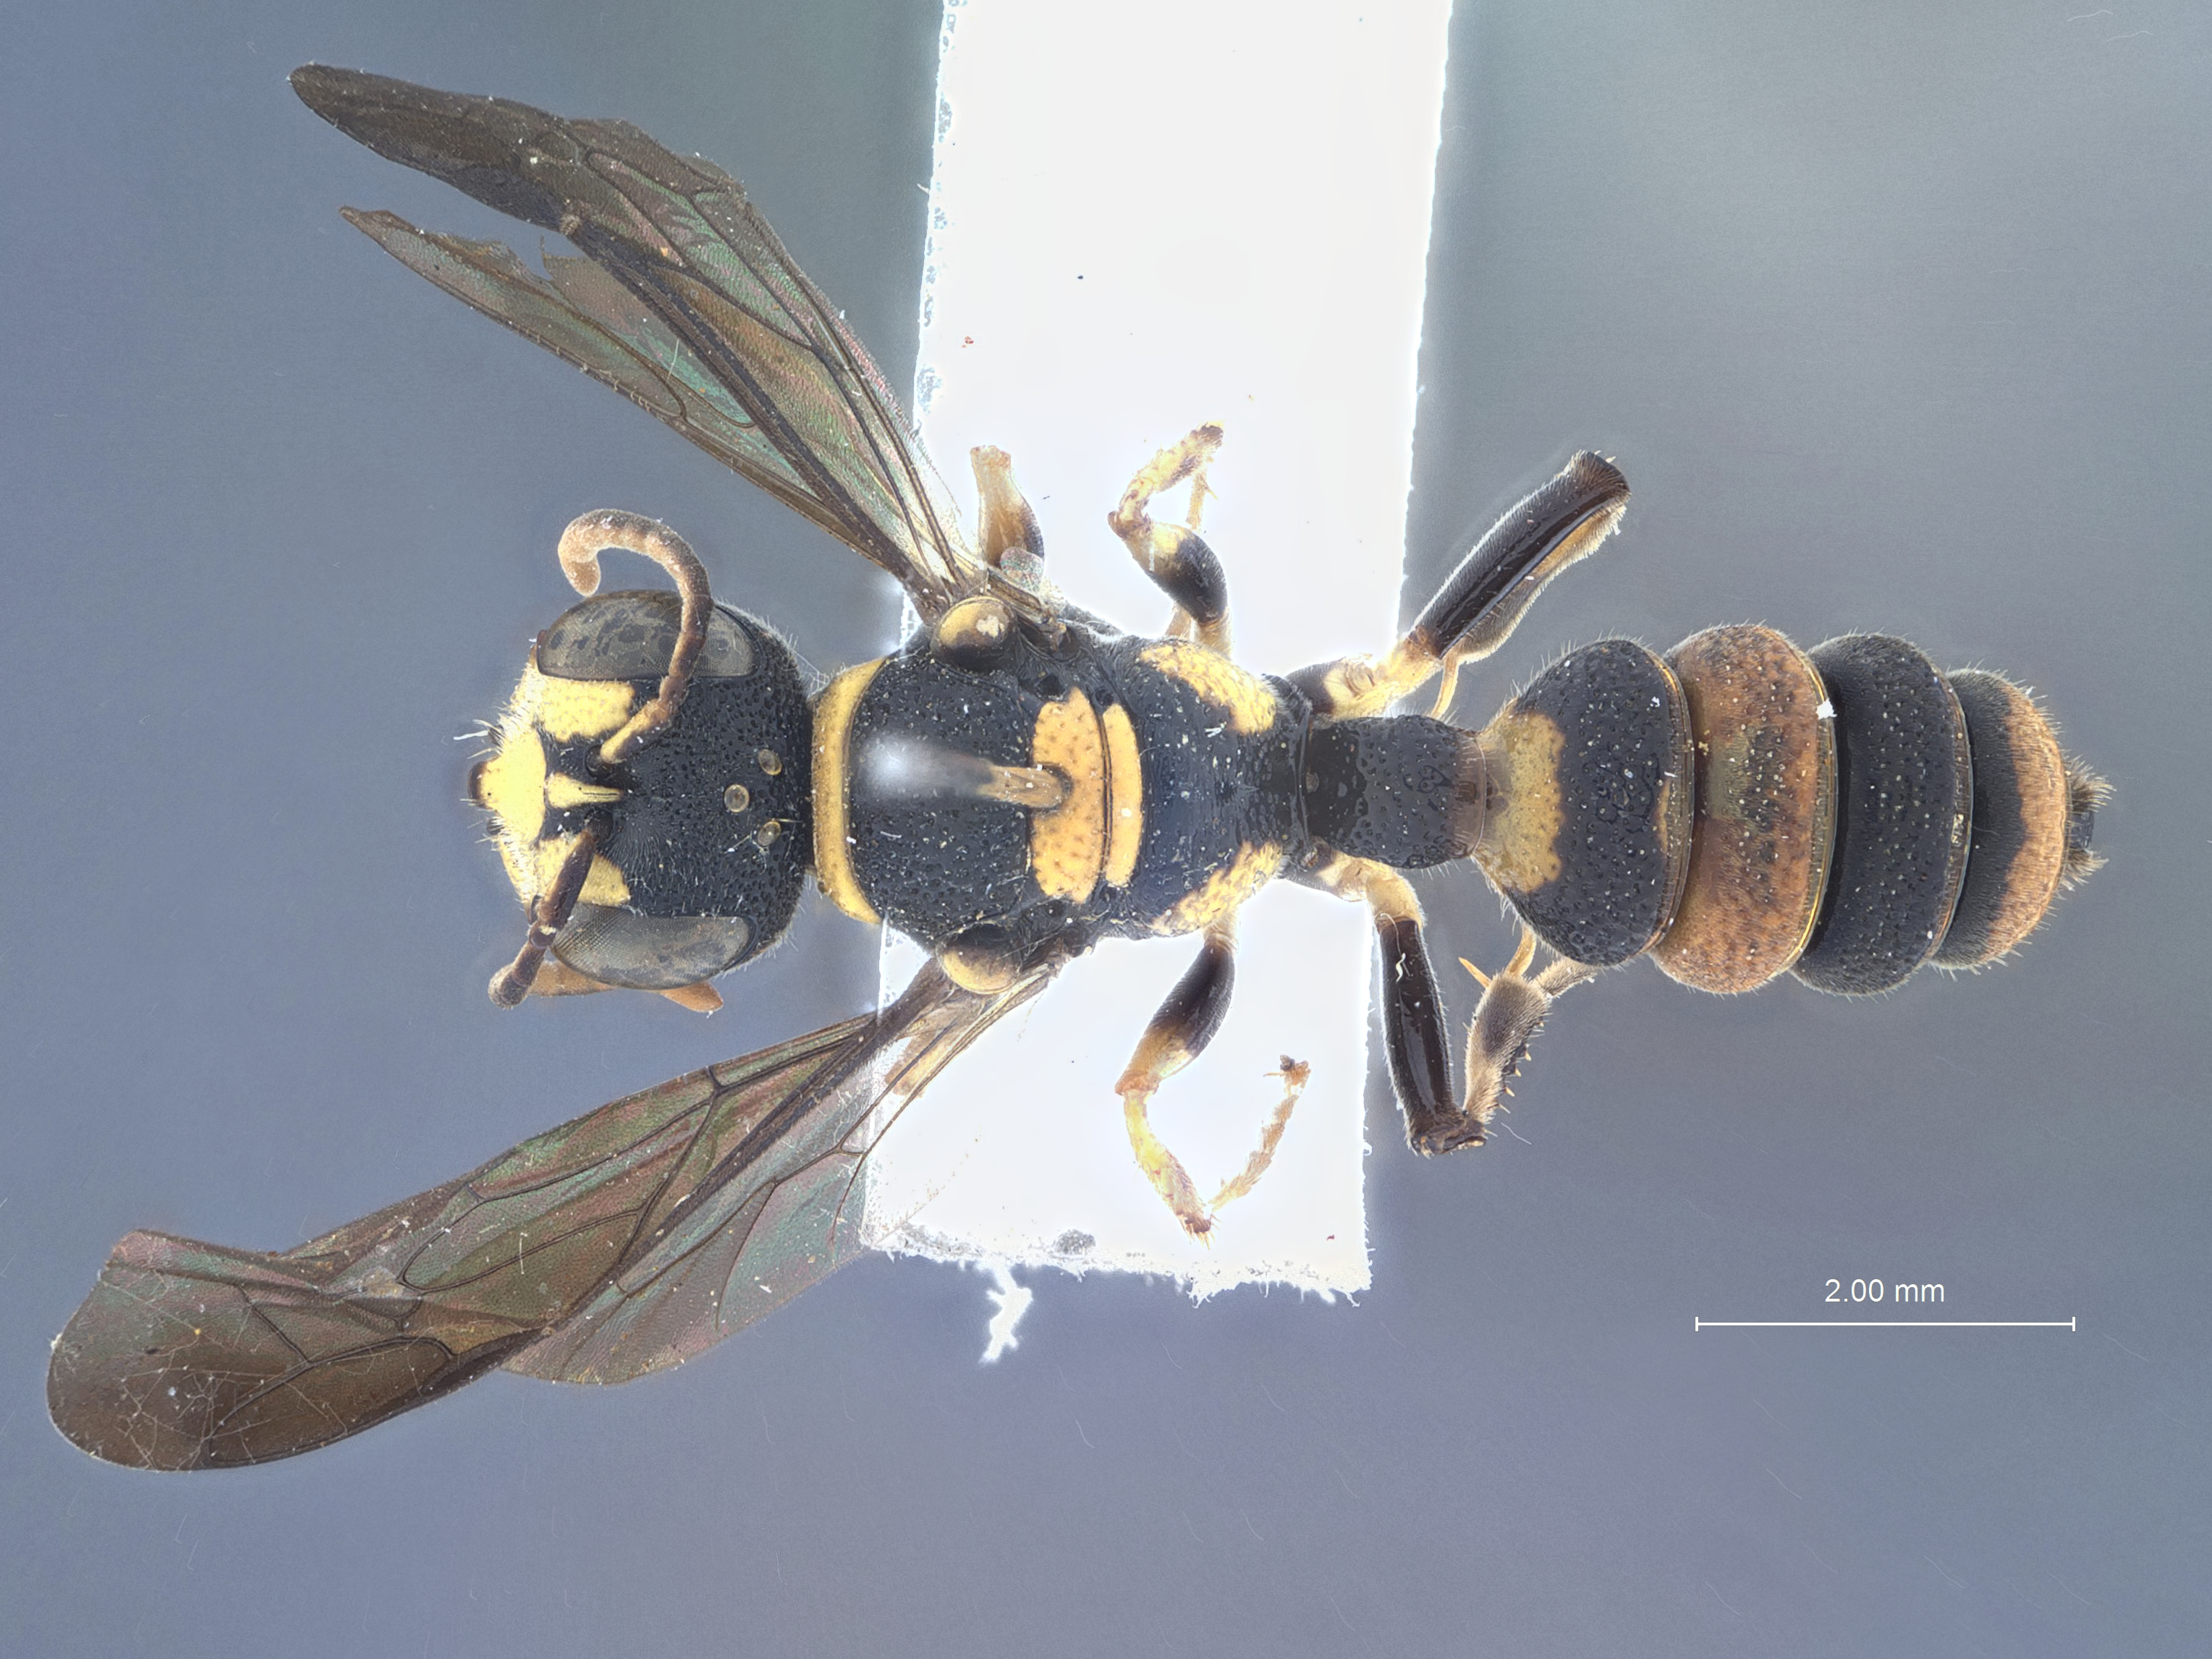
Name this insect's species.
Cerceris changi
